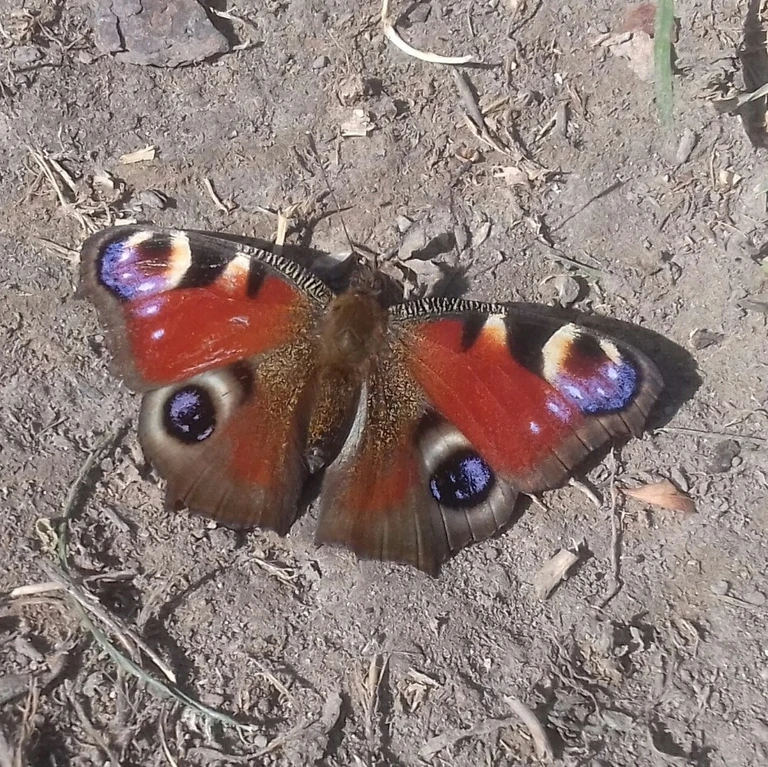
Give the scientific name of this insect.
Aglais io
